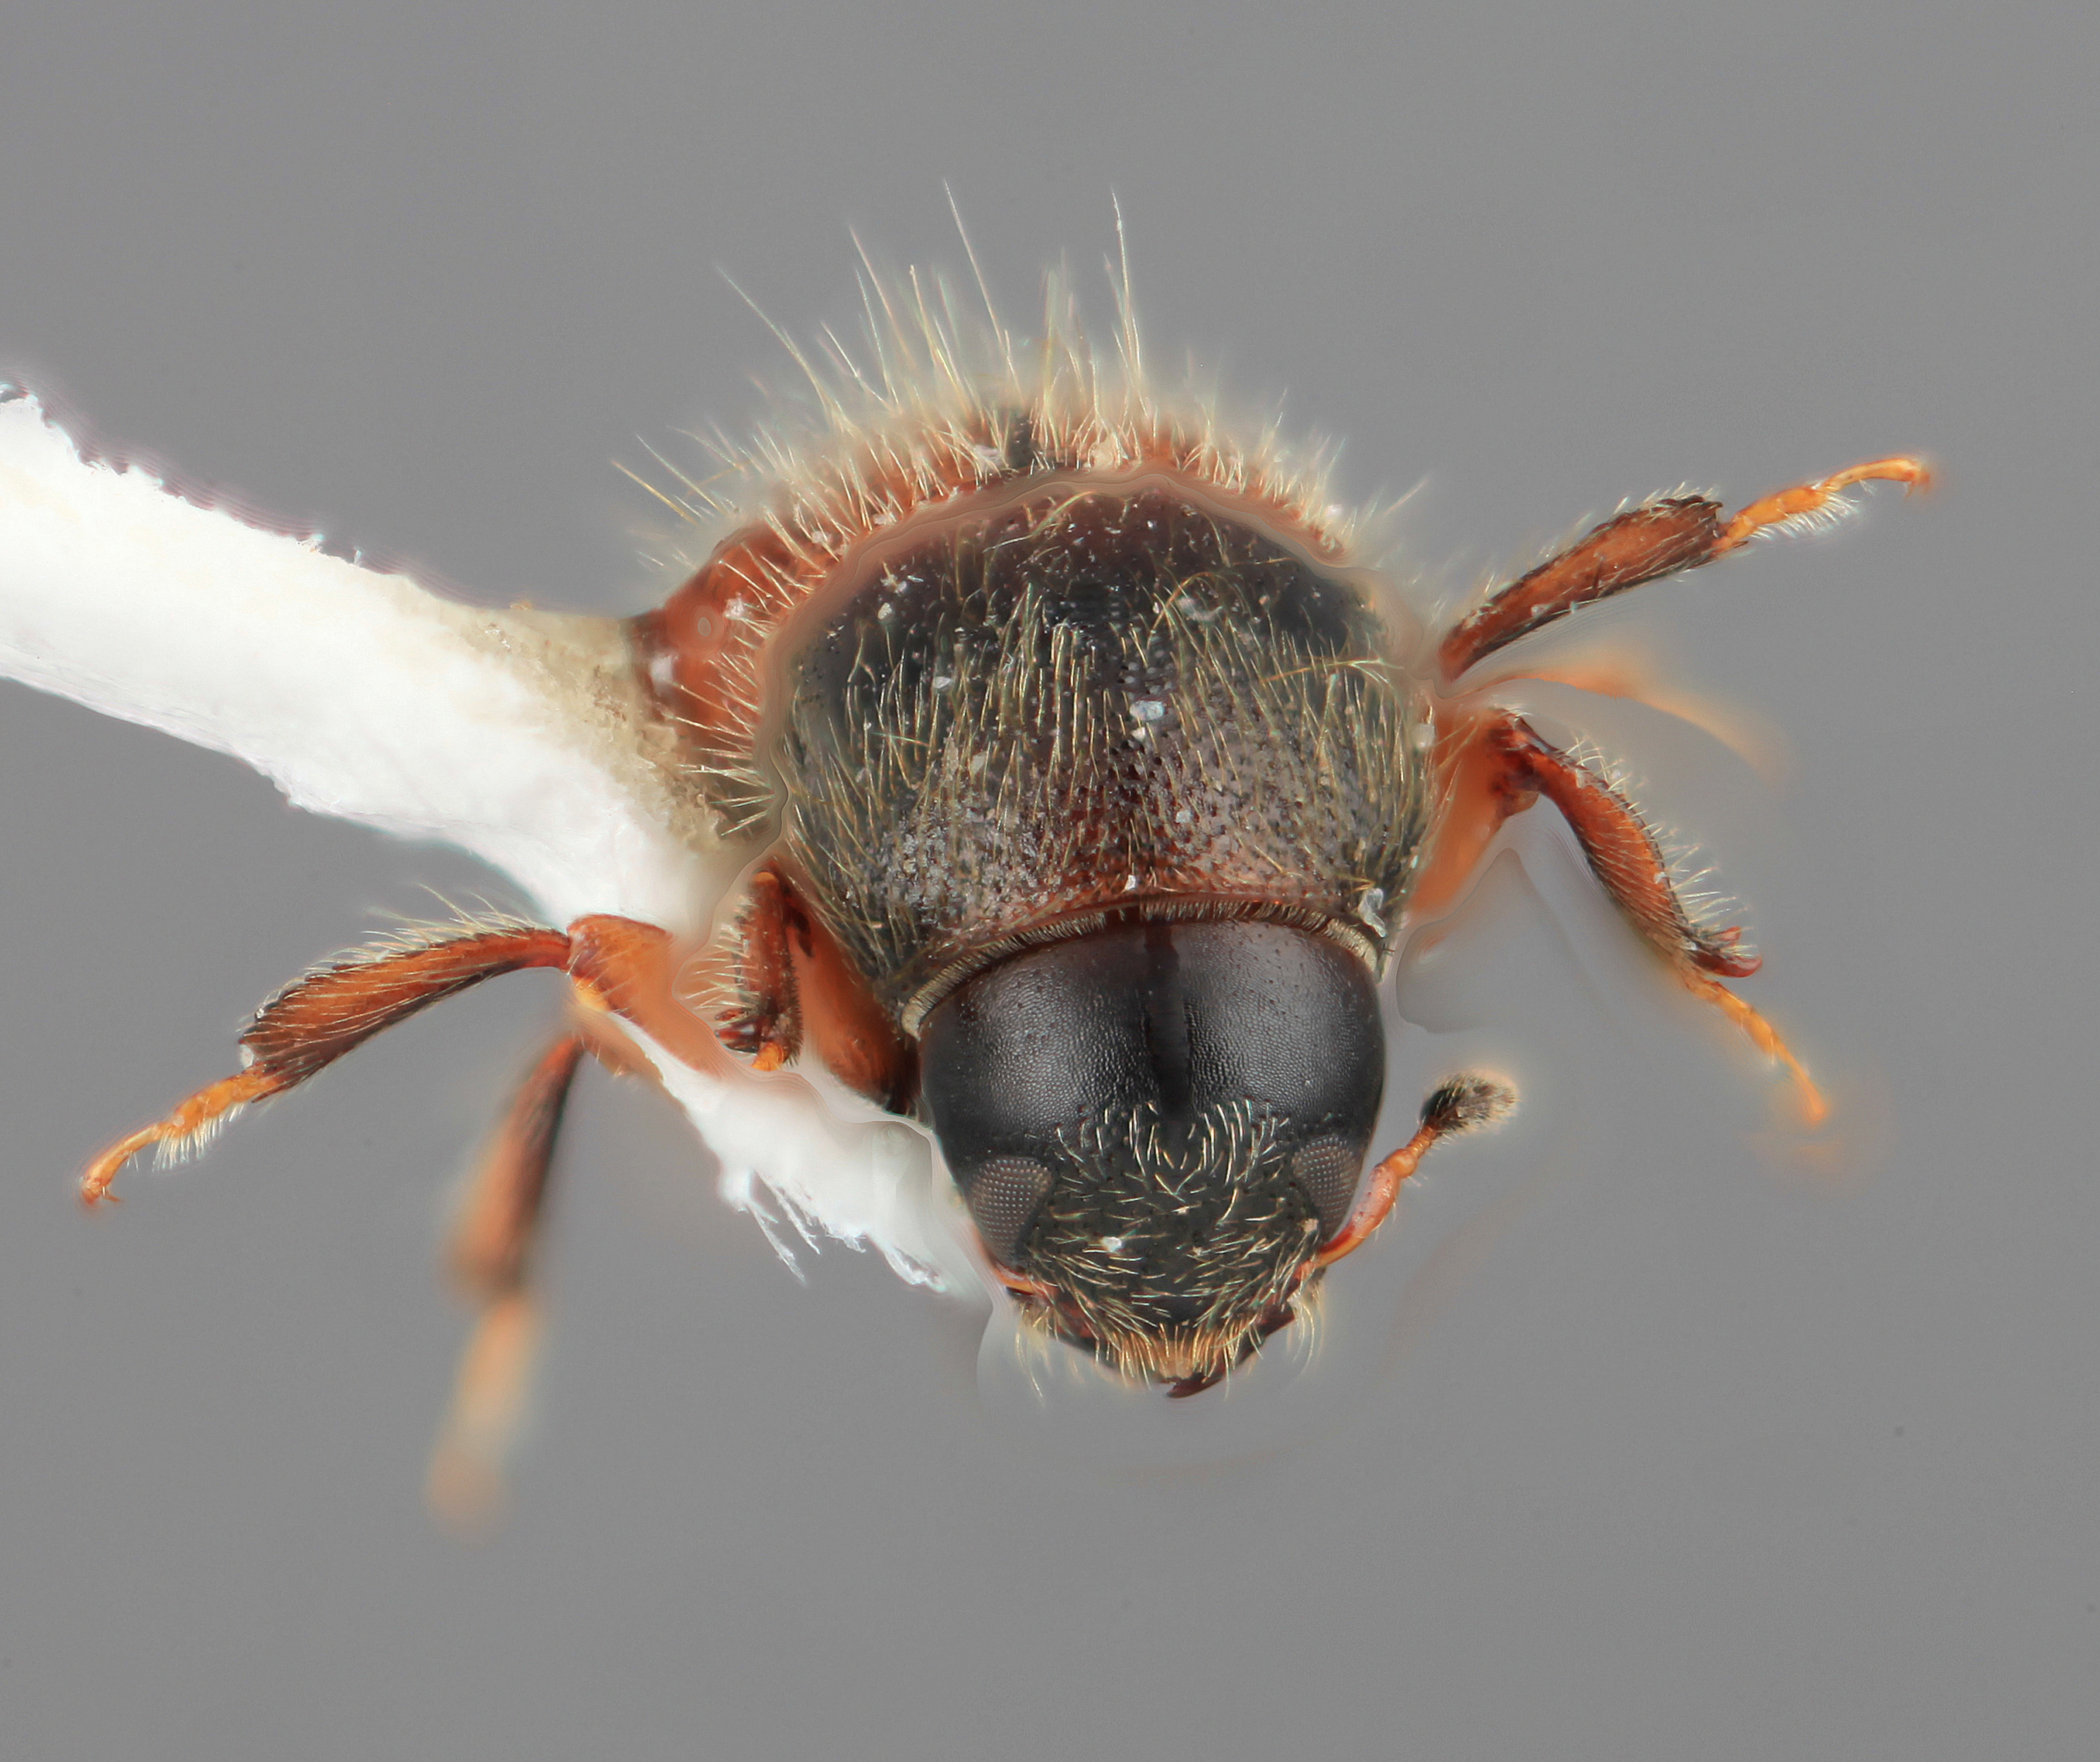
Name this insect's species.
Scolytodes contractus
